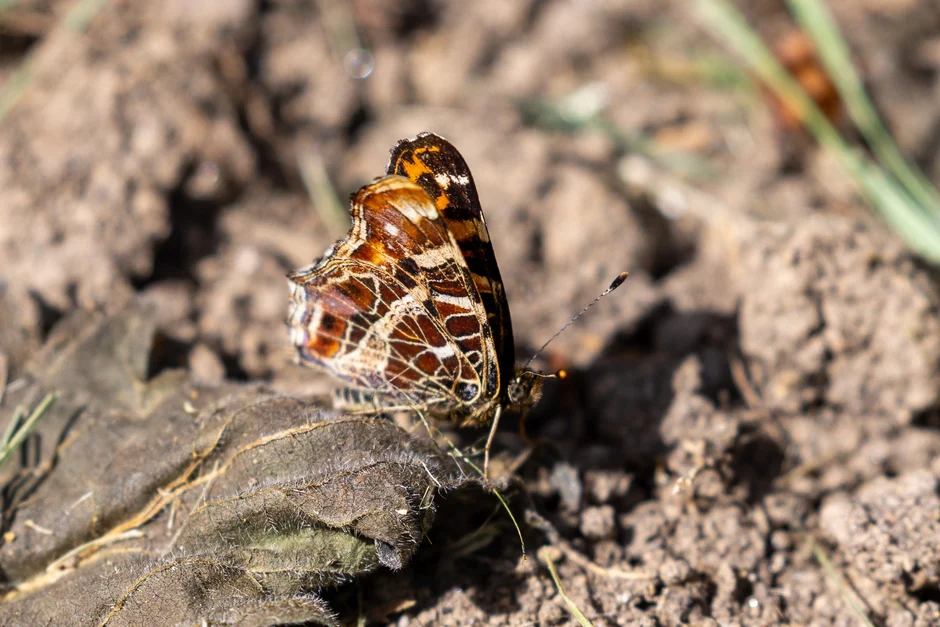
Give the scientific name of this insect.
Araschnia levana
